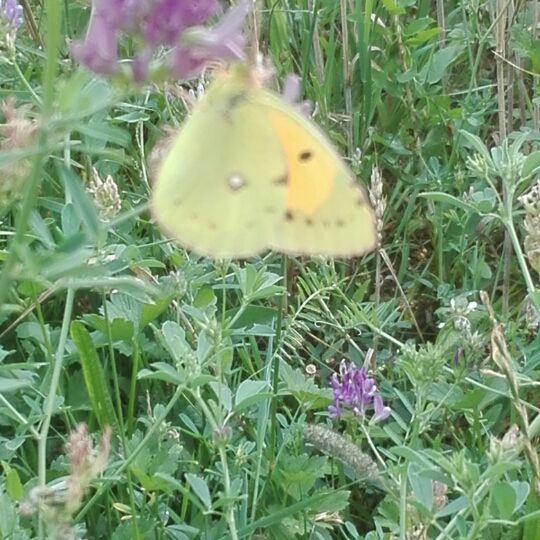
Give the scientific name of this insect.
Colias croceus
